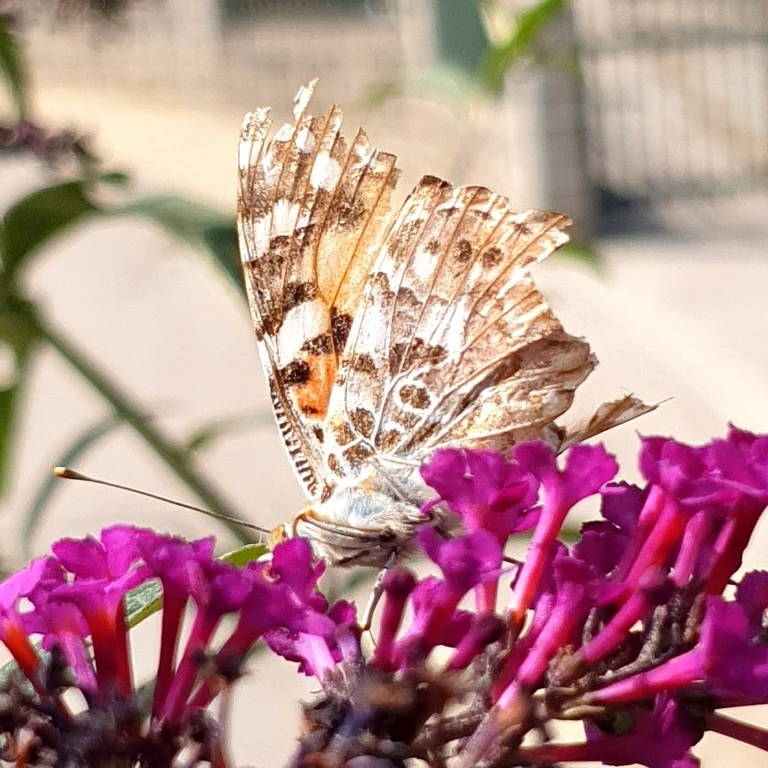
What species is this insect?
Vanessa cardui
